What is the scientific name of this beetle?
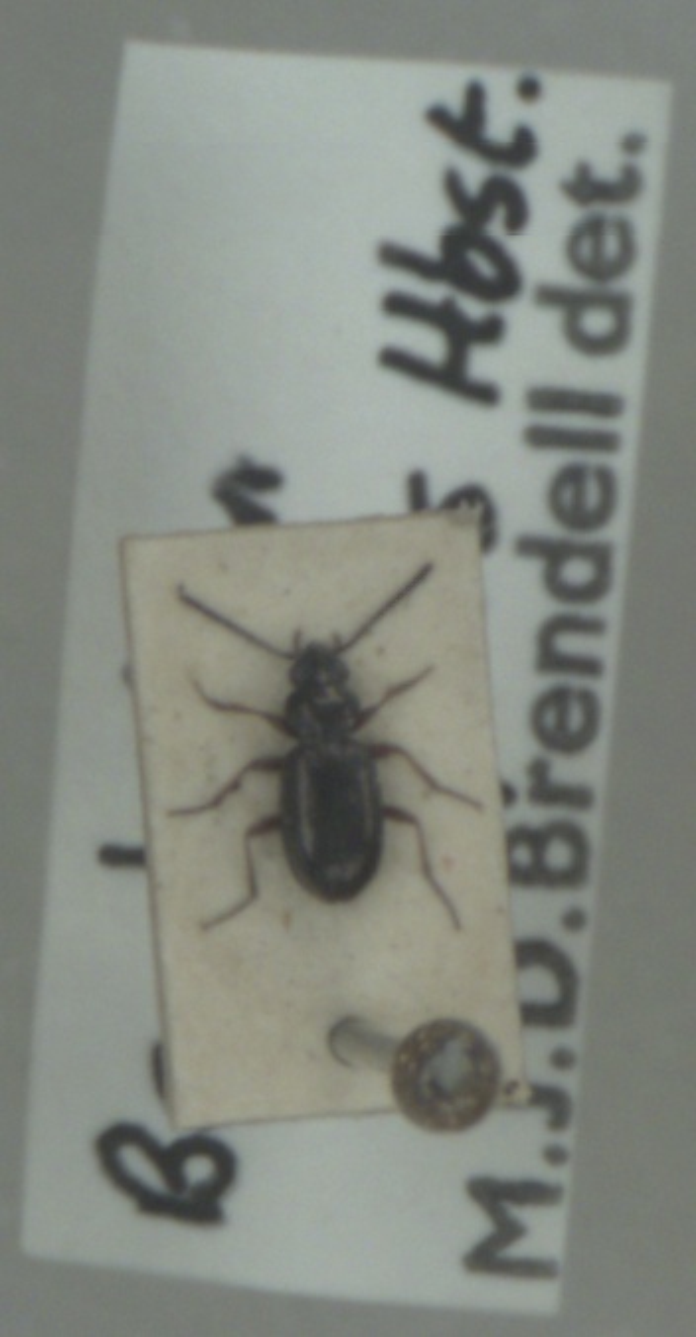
Bembidion lampros
